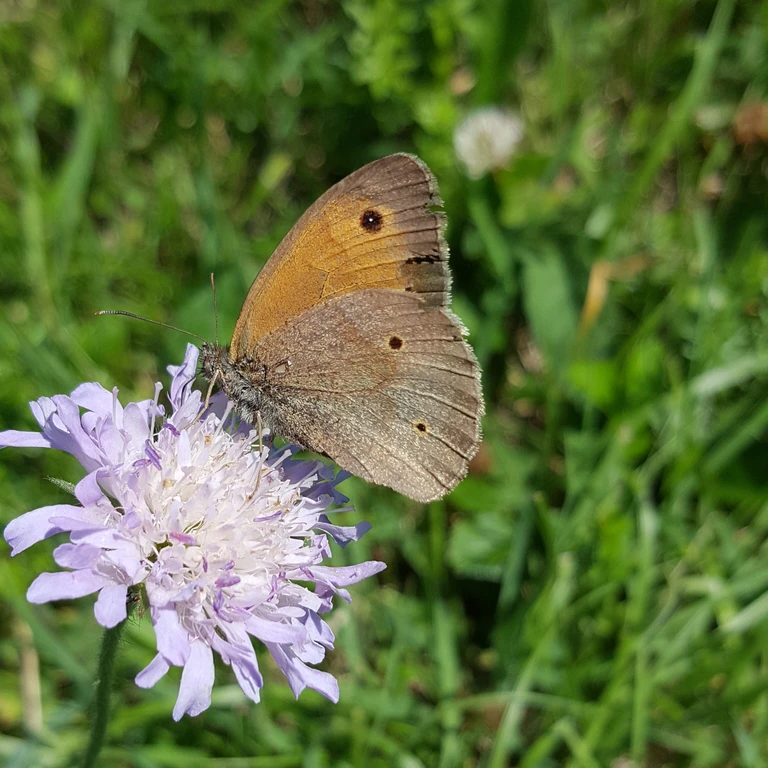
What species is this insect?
Maniola jurtina
